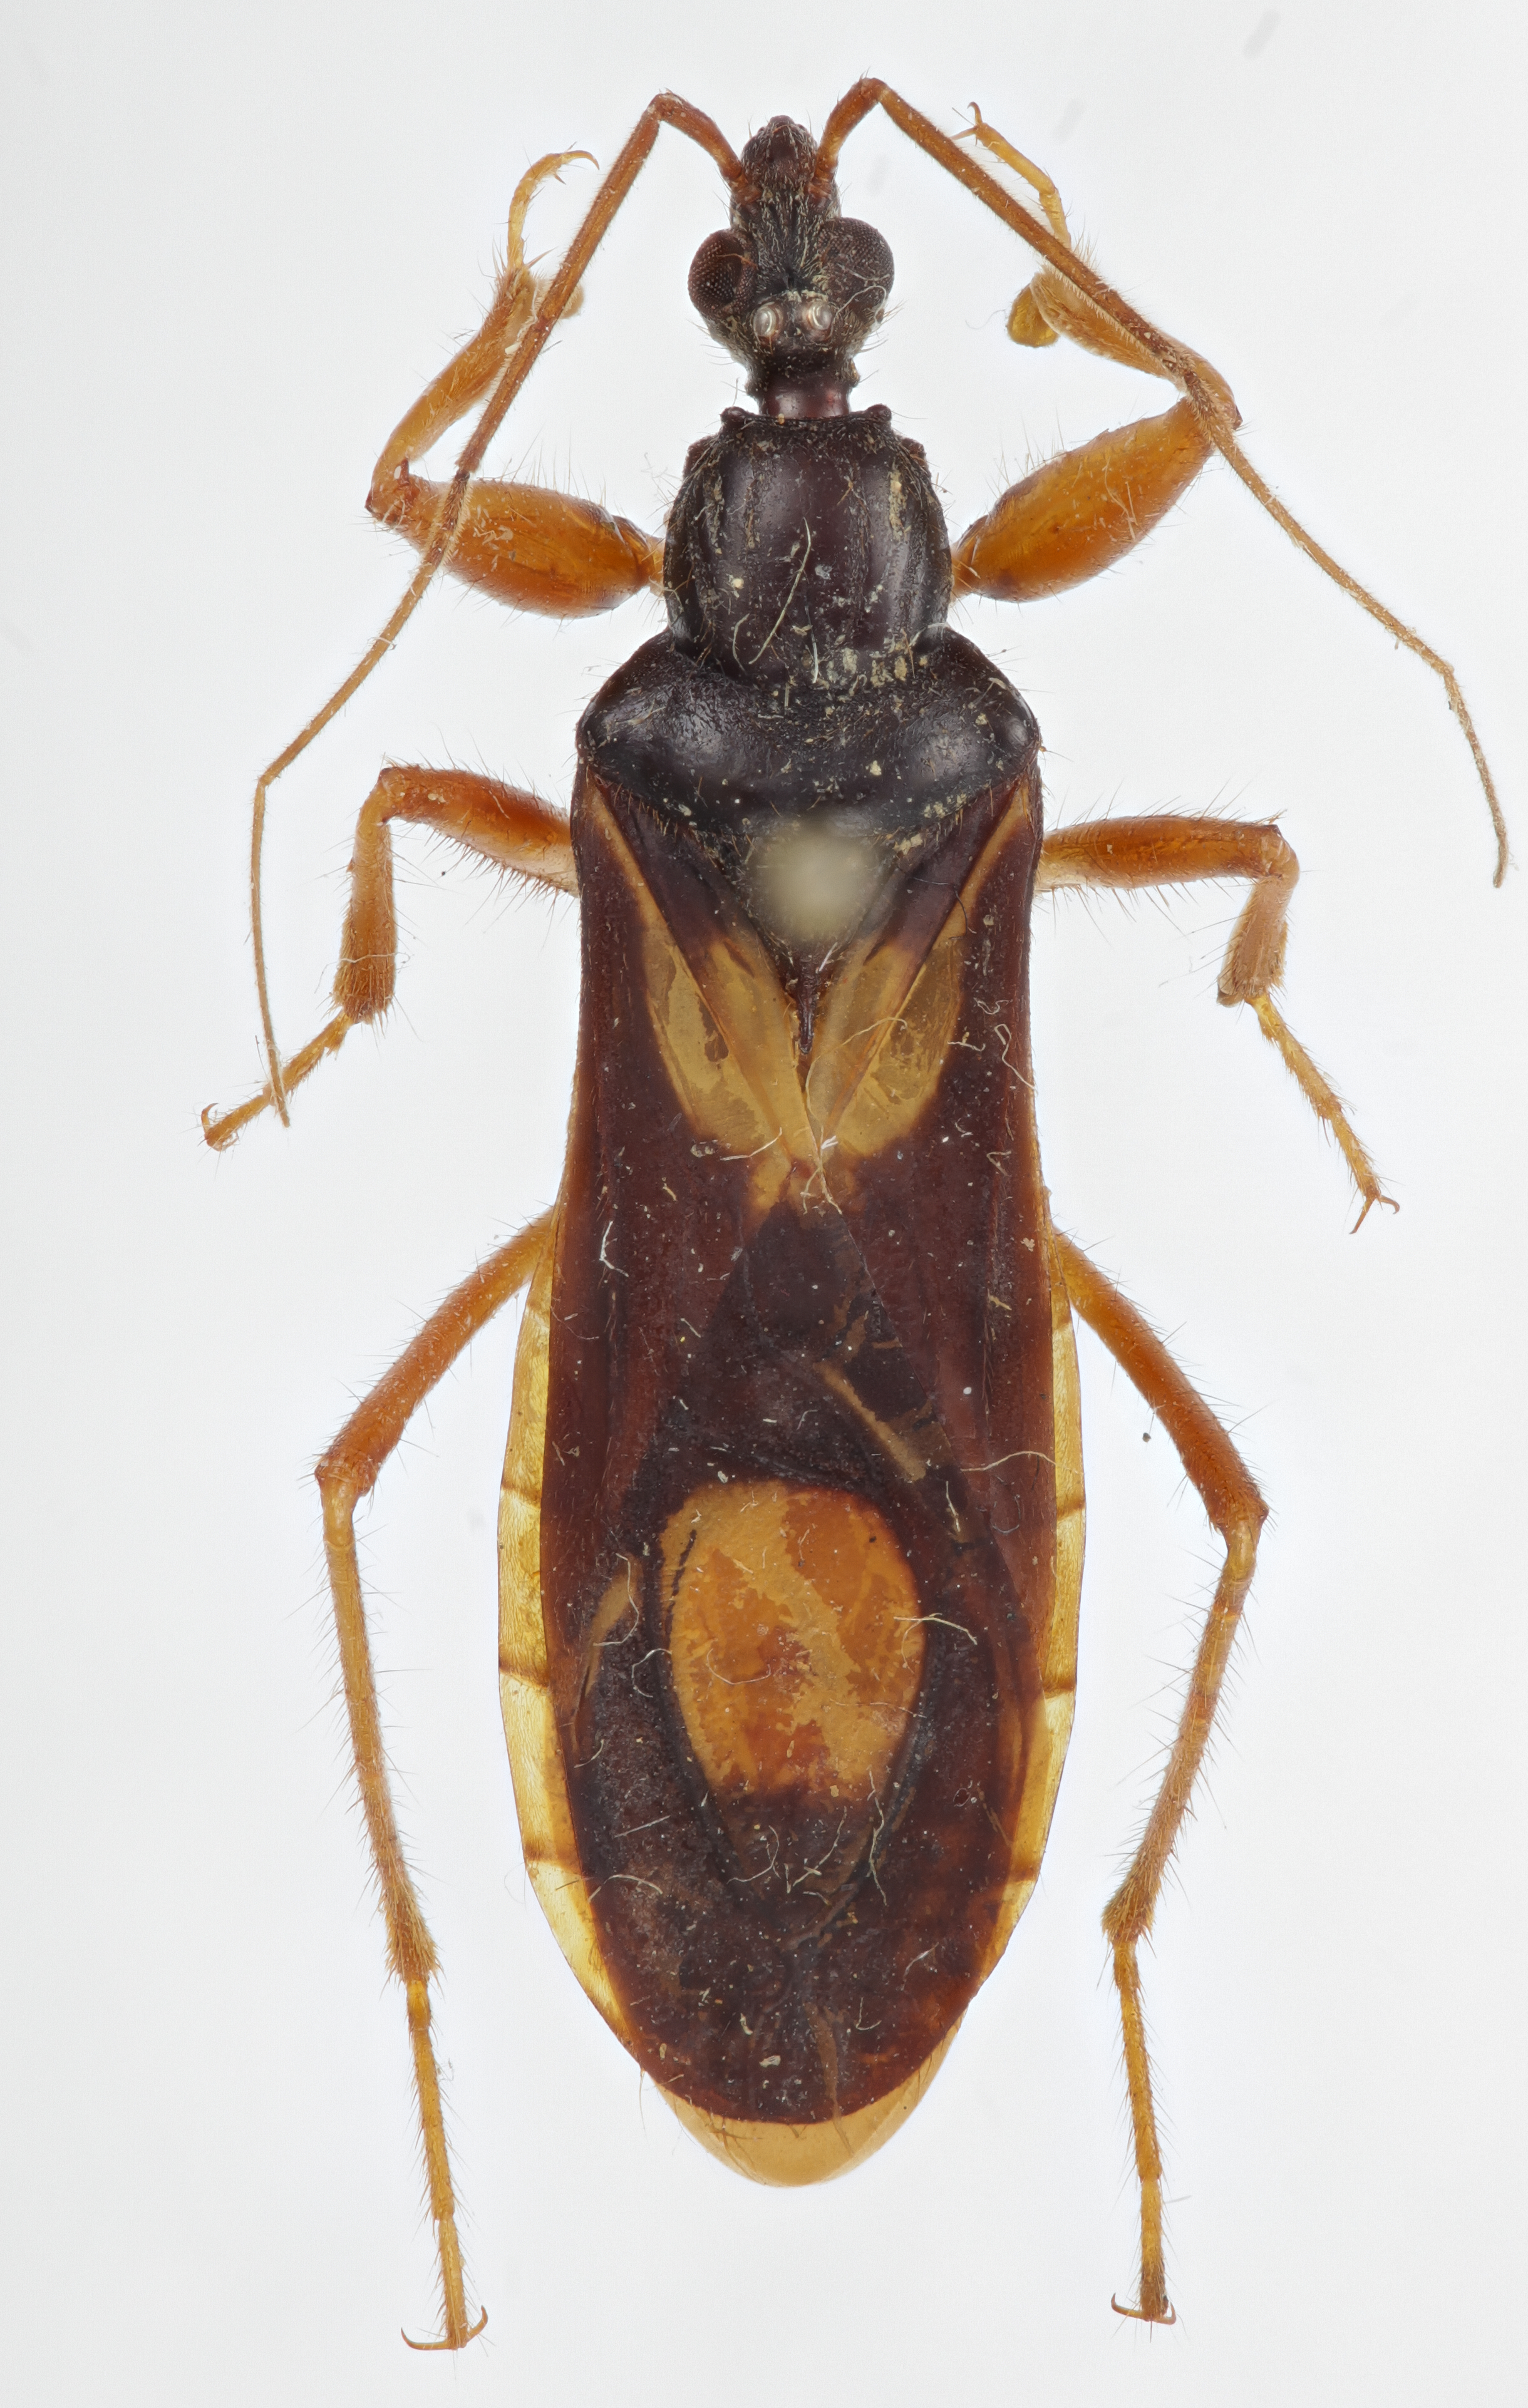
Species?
Rasahus hamatus
